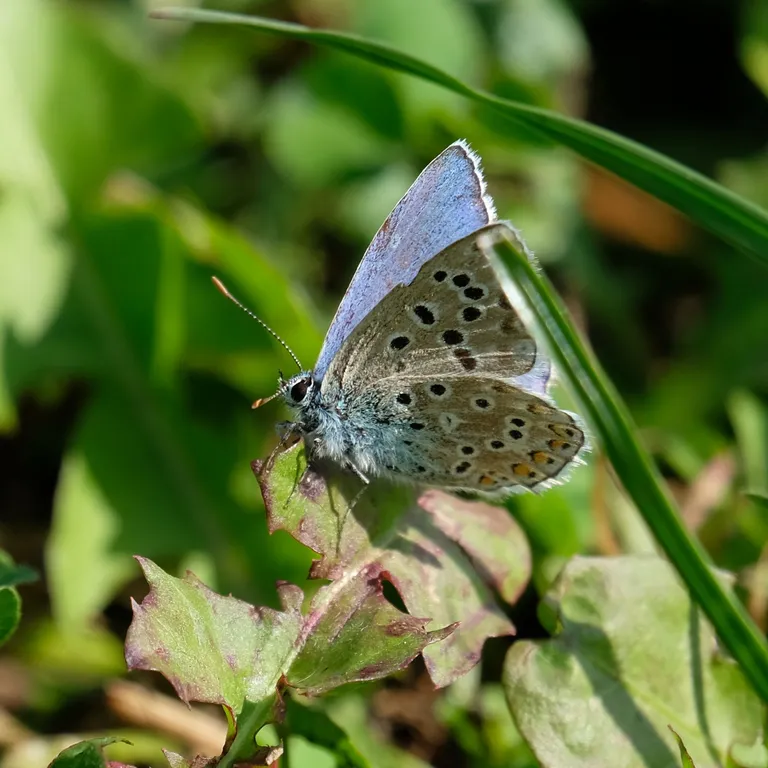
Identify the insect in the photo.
Polyommatus icarus
